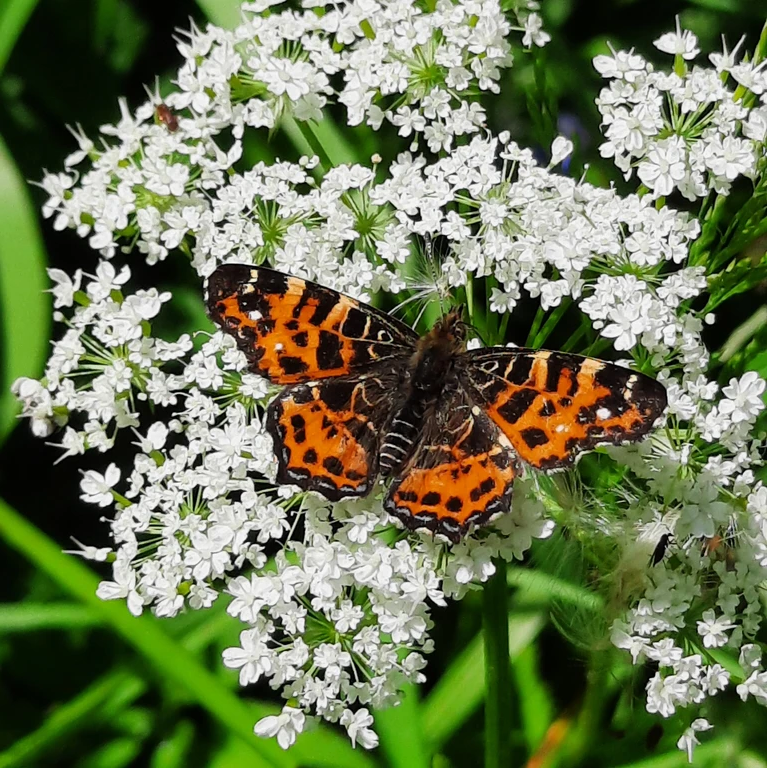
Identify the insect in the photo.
Araschnia levana
